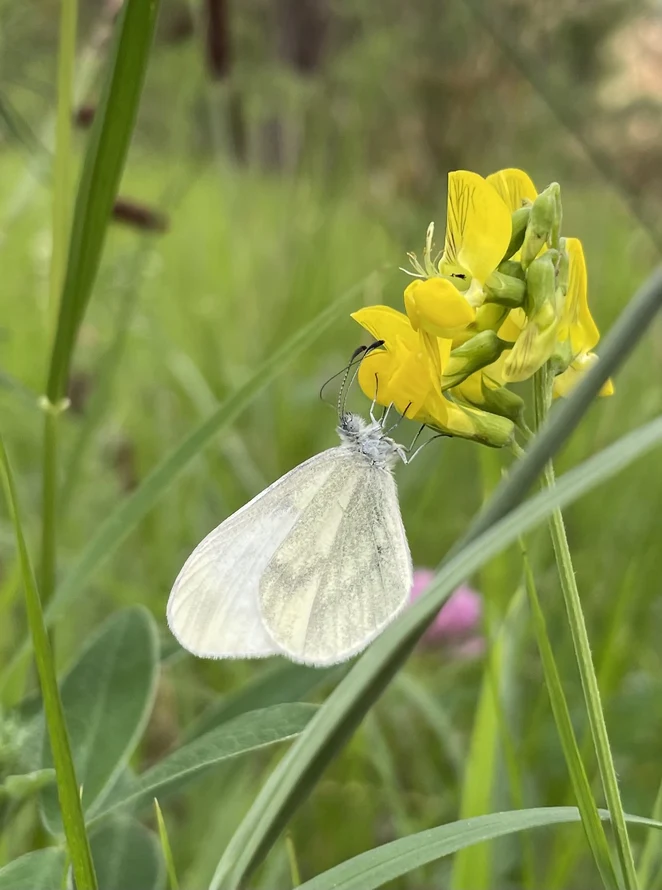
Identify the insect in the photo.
Leptidea sinapis/juvernica
